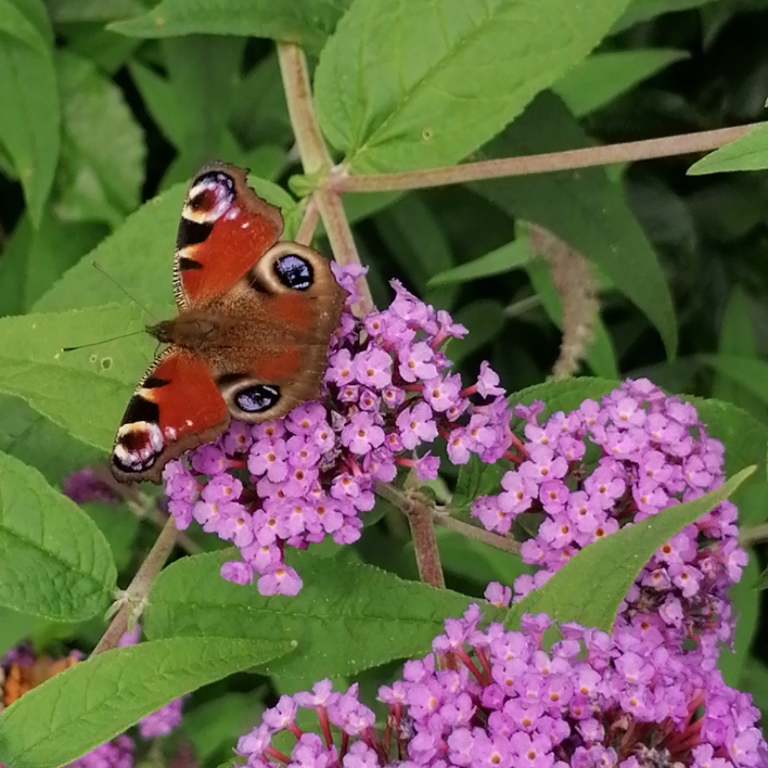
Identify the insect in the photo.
Aglais io
